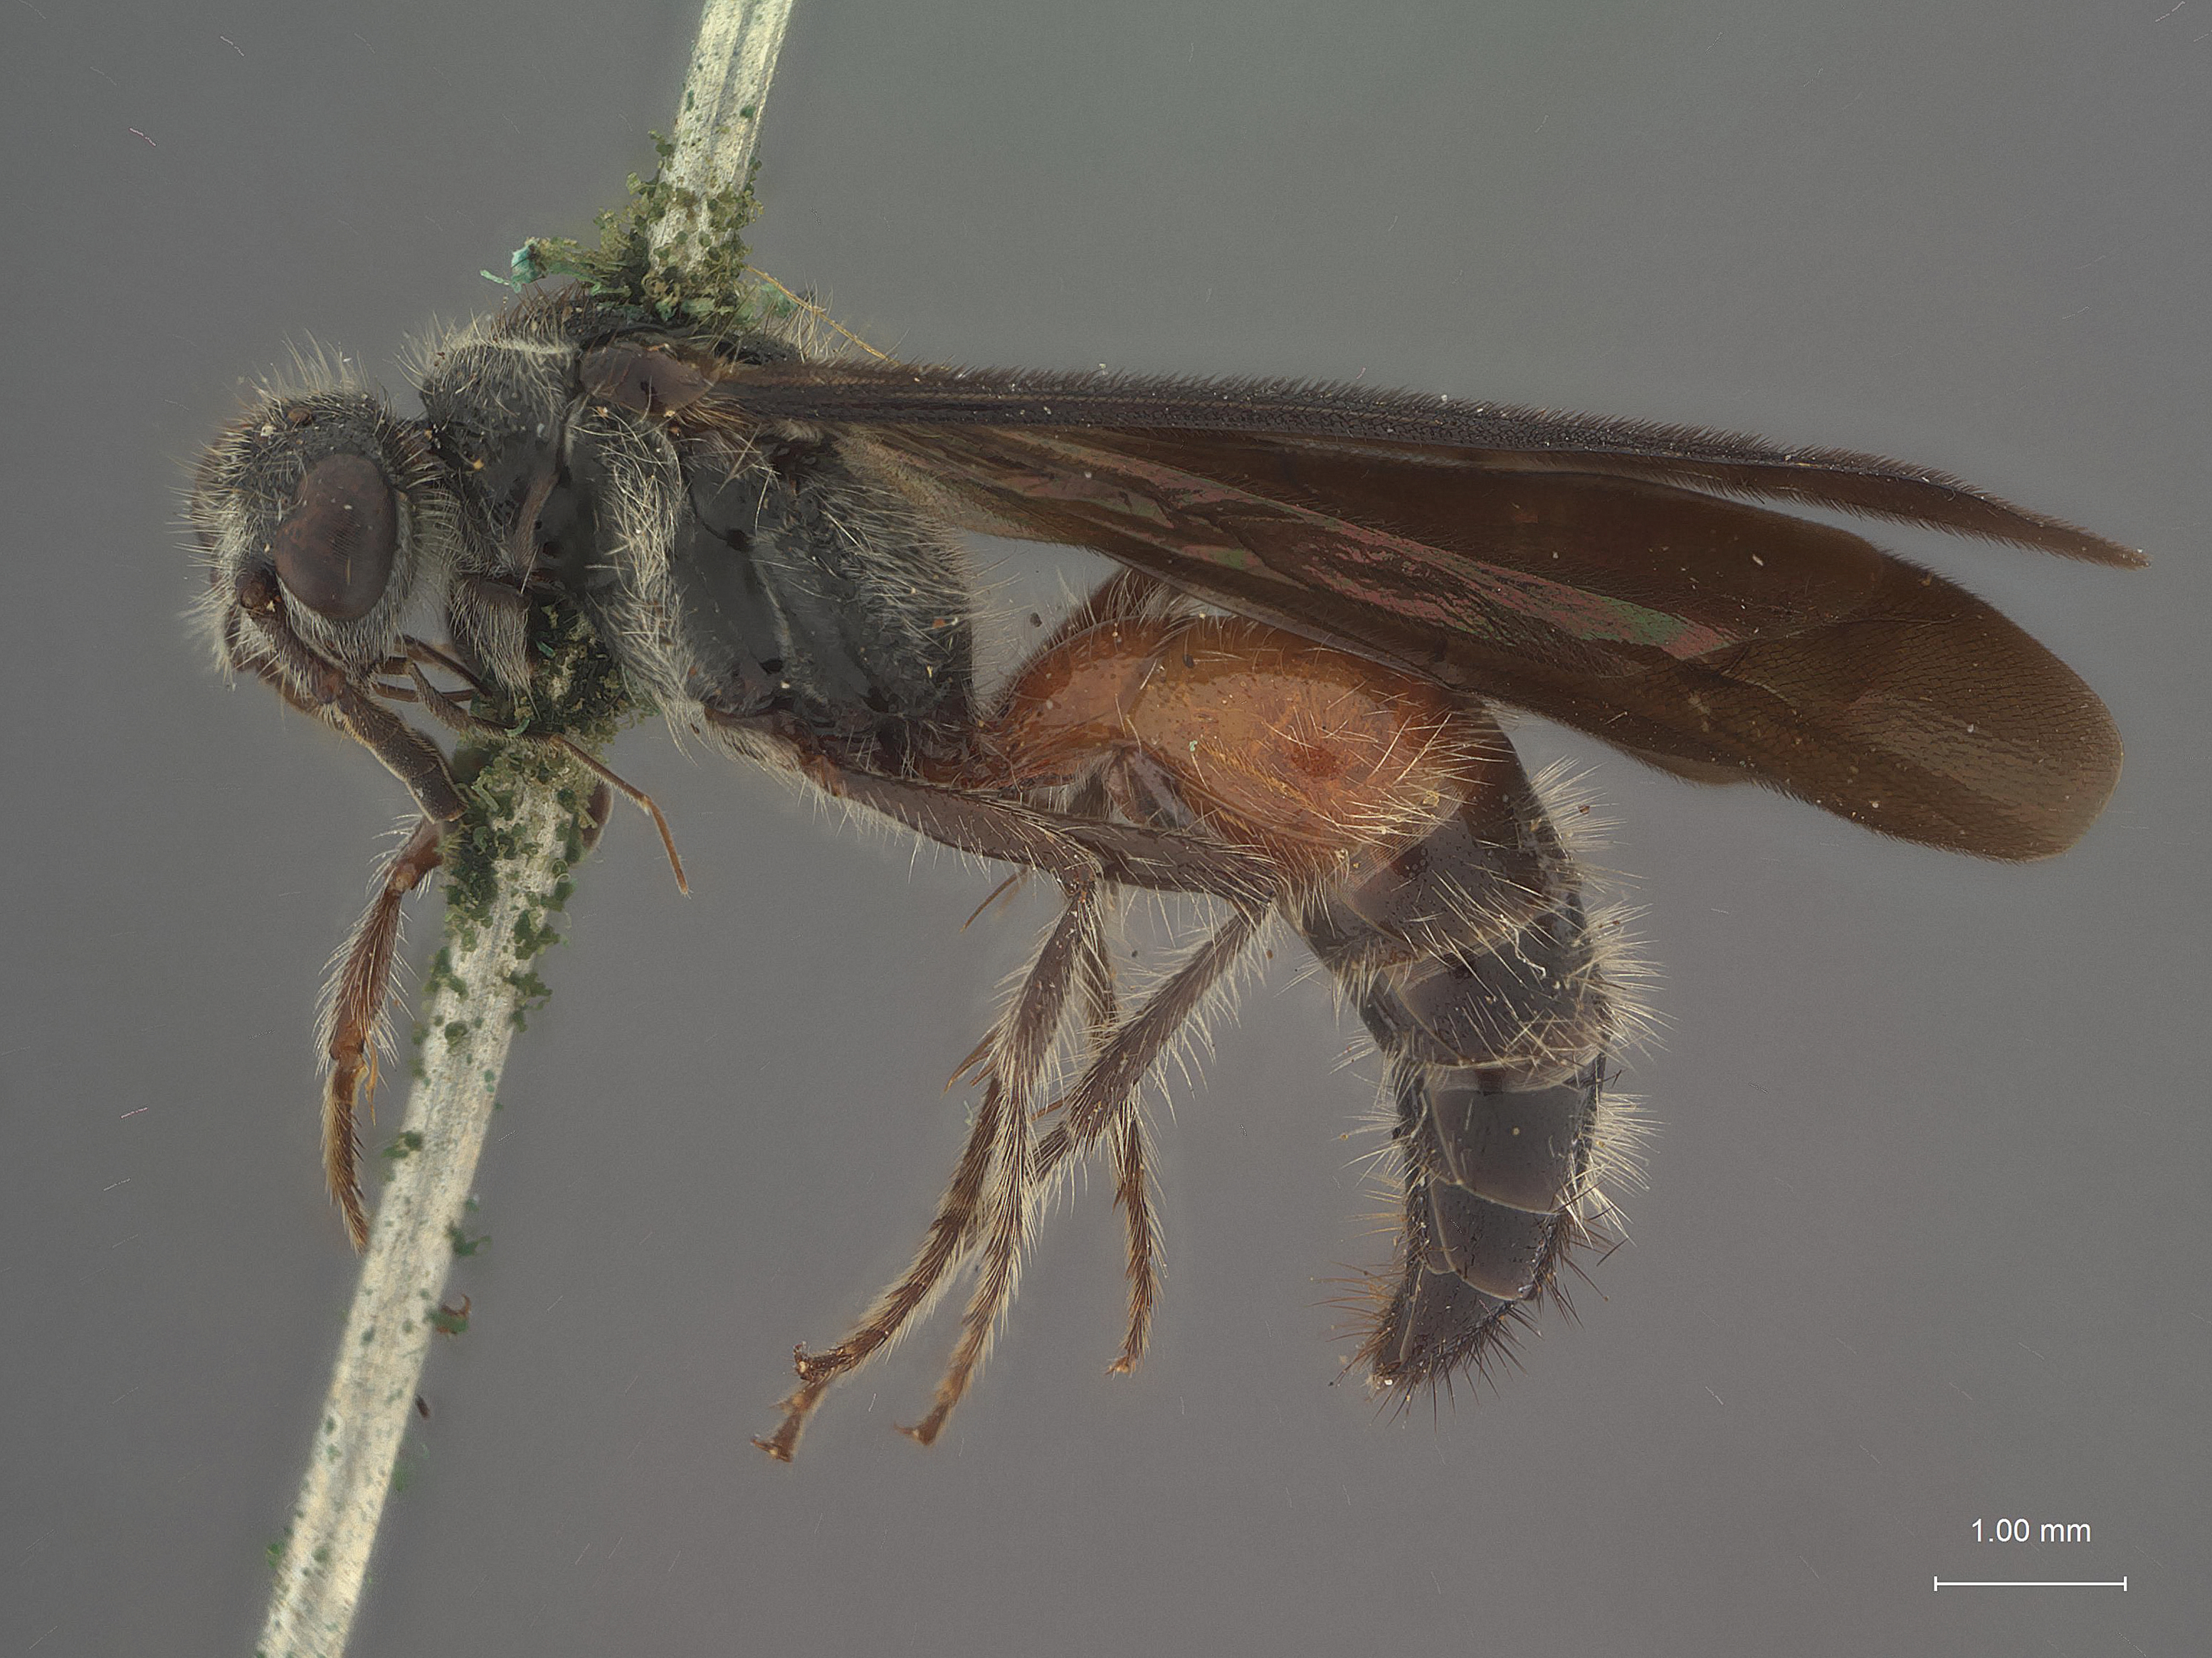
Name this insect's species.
Timulla fortuita
